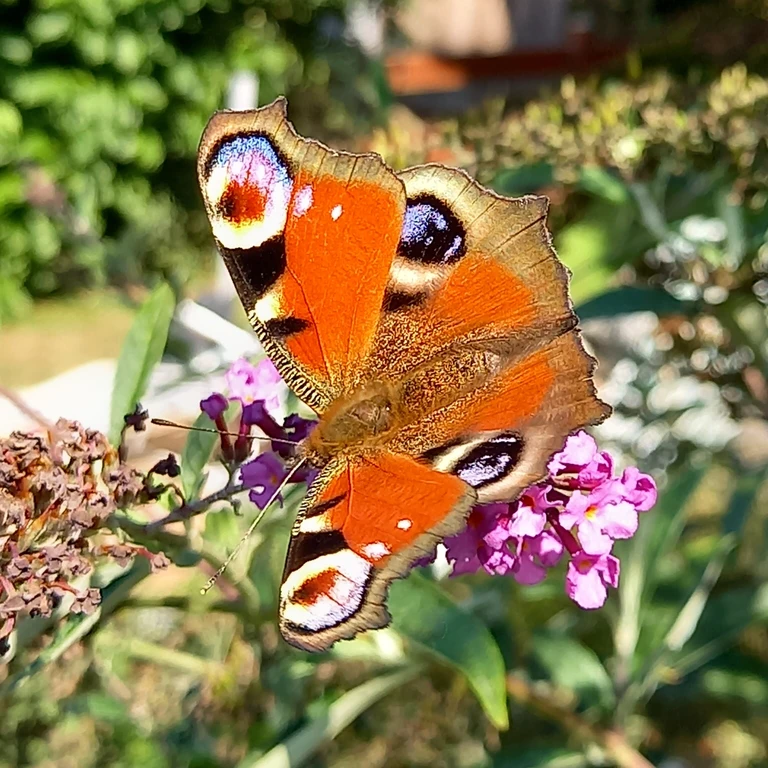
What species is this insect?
Aglais io
